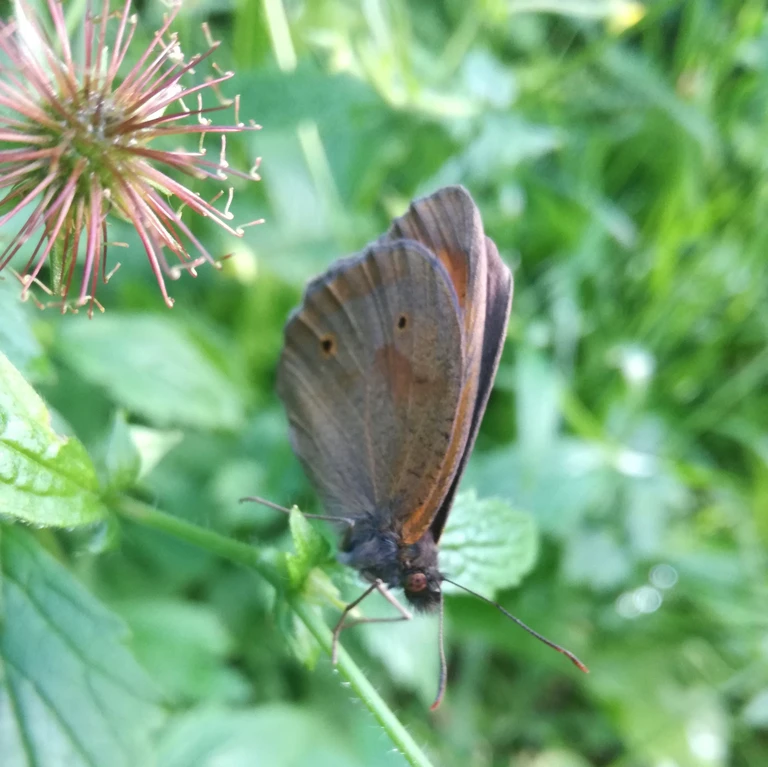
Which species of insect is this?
Maniola jurtina
